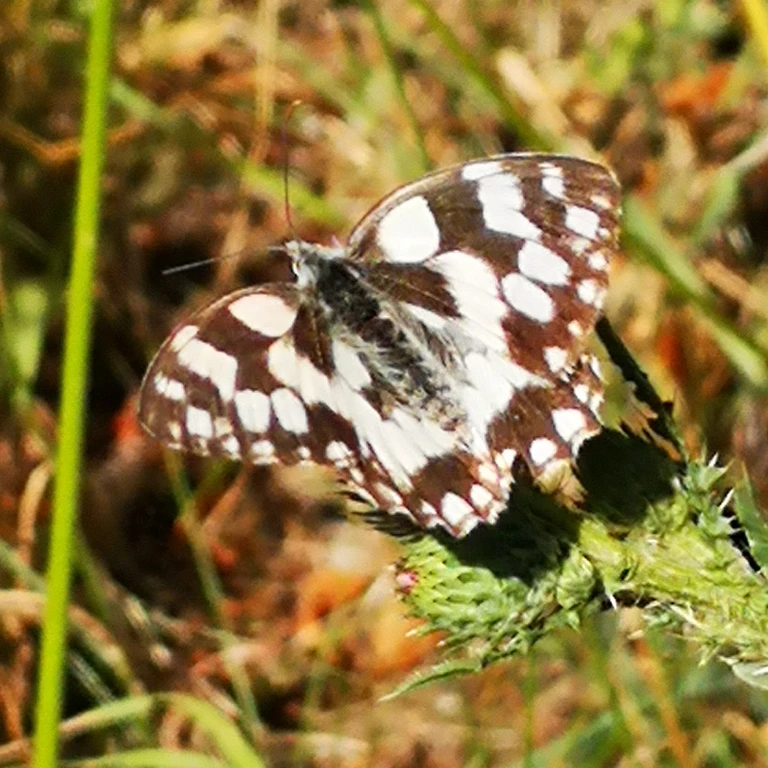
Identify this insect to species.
Melanargia galathea
